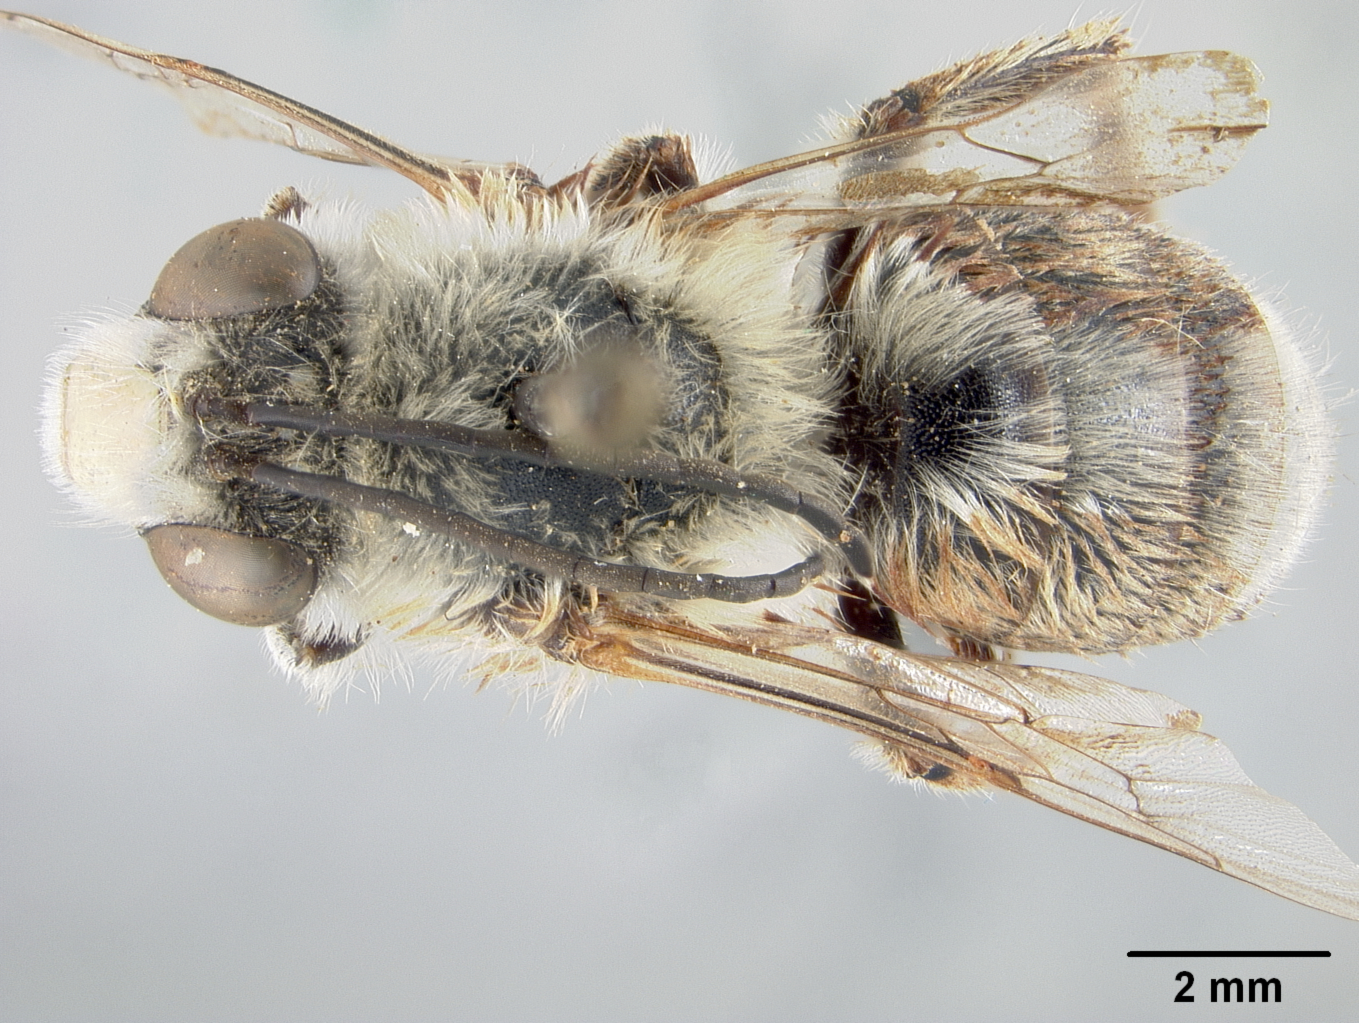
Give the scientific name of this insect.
Synhalonia bakeri
